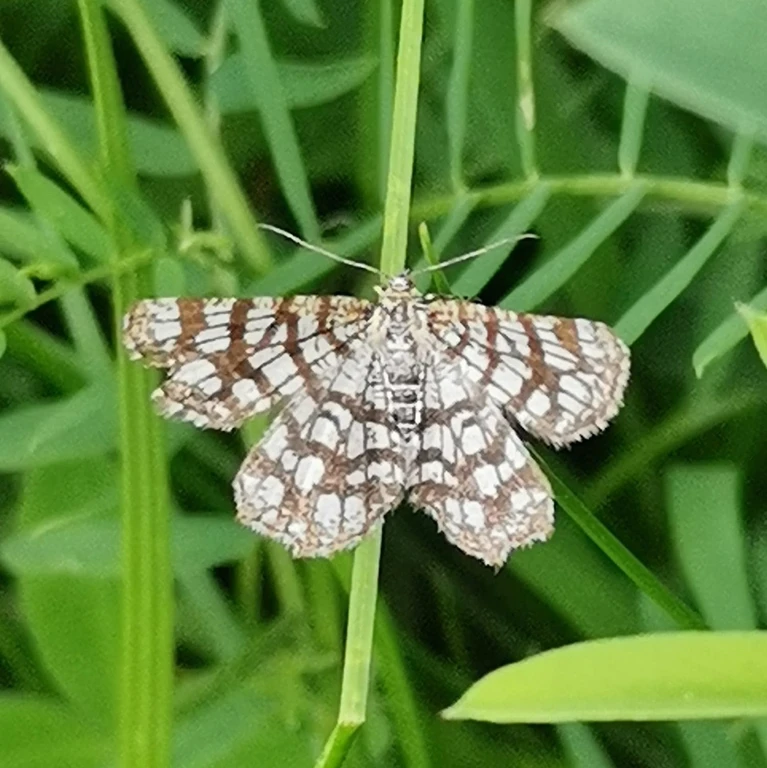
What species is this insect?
Chiasmia clathrata
